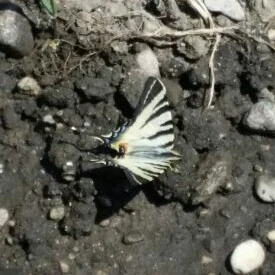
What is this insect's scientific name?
Iphiclides podalirius
